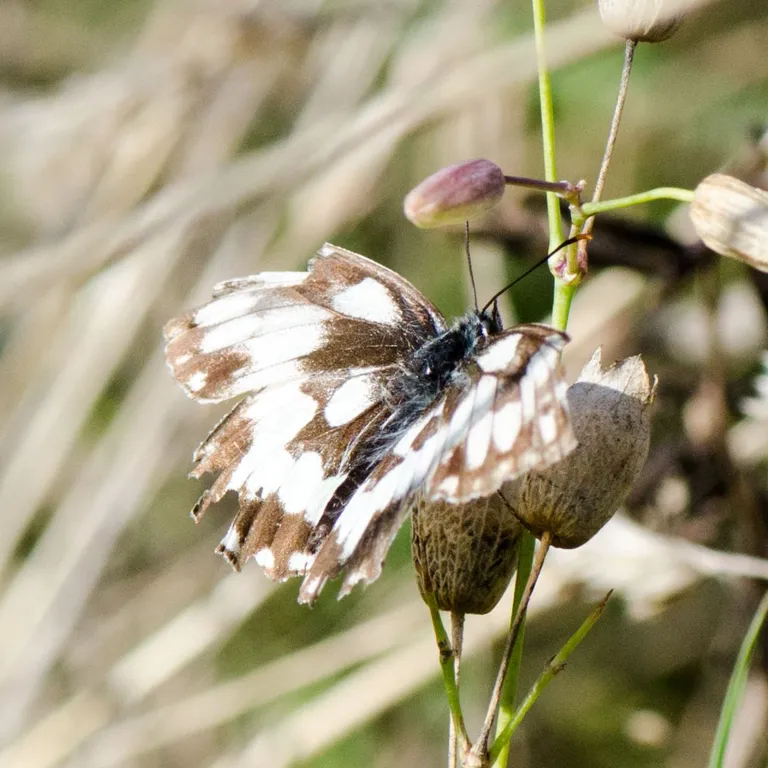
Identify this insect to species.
Melanargia galathea
